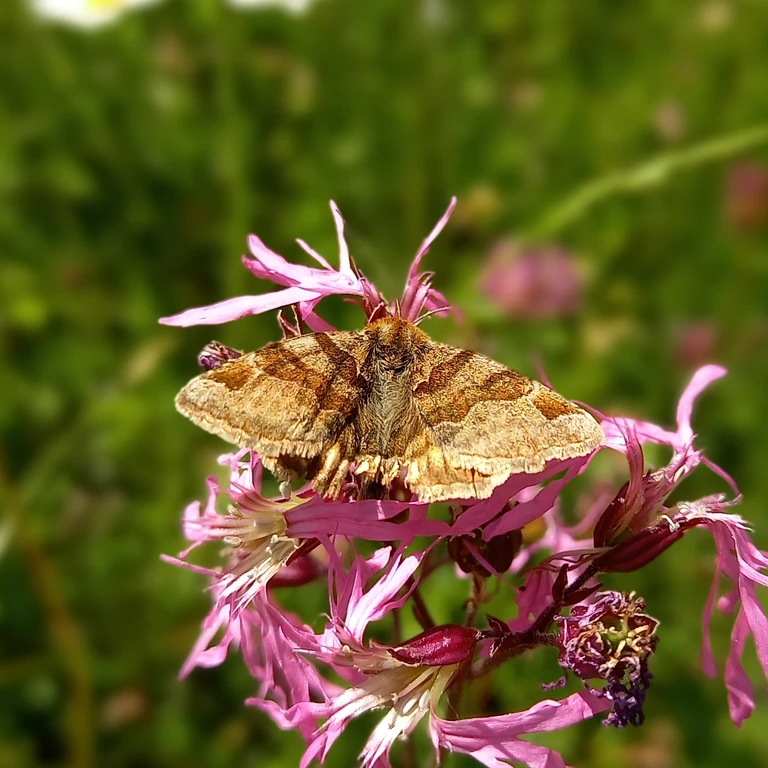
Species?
Euclidia glyphica
